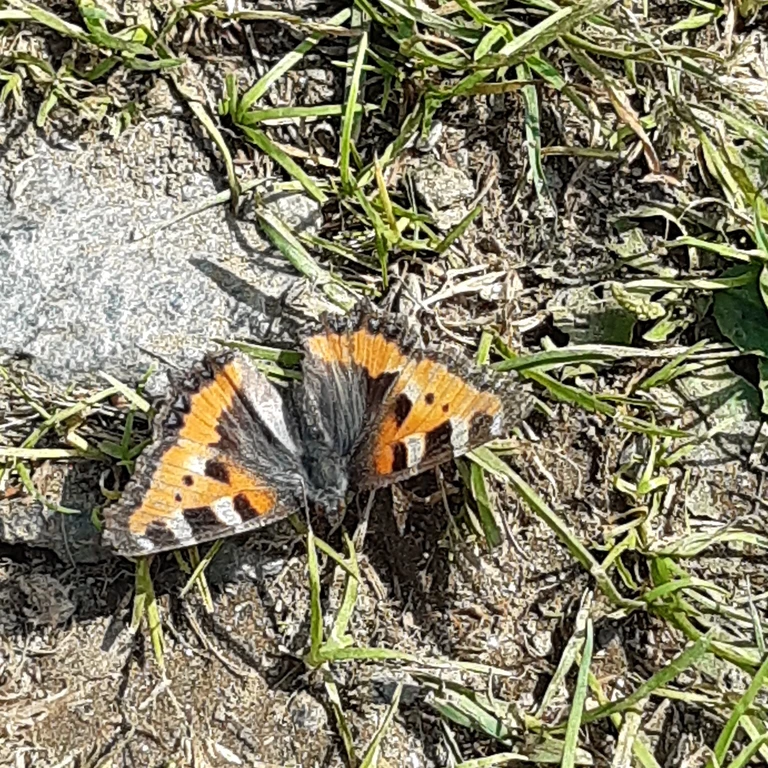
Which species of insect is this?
Aglais urticae
